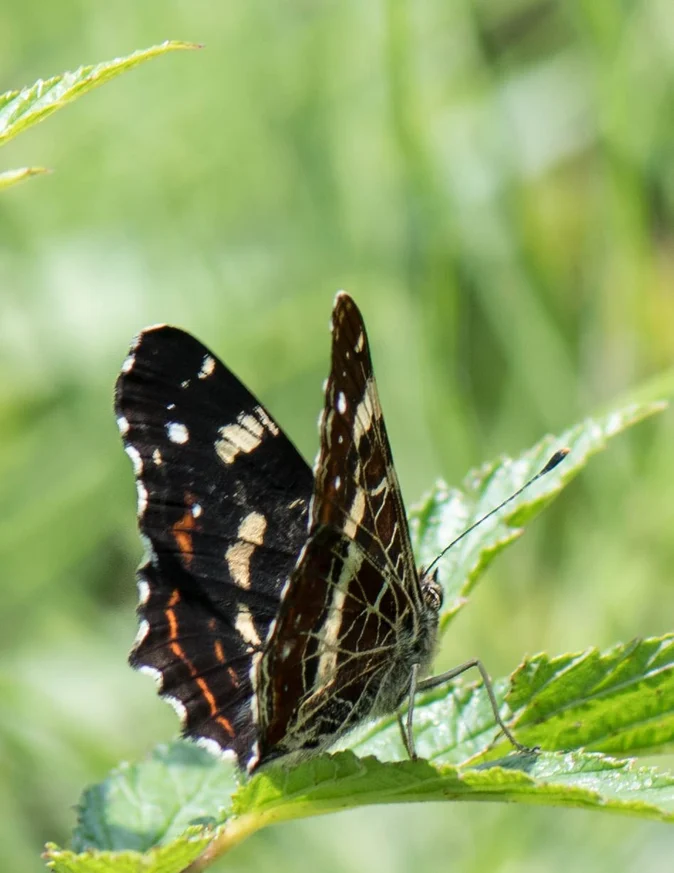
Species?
Araschnia levana
